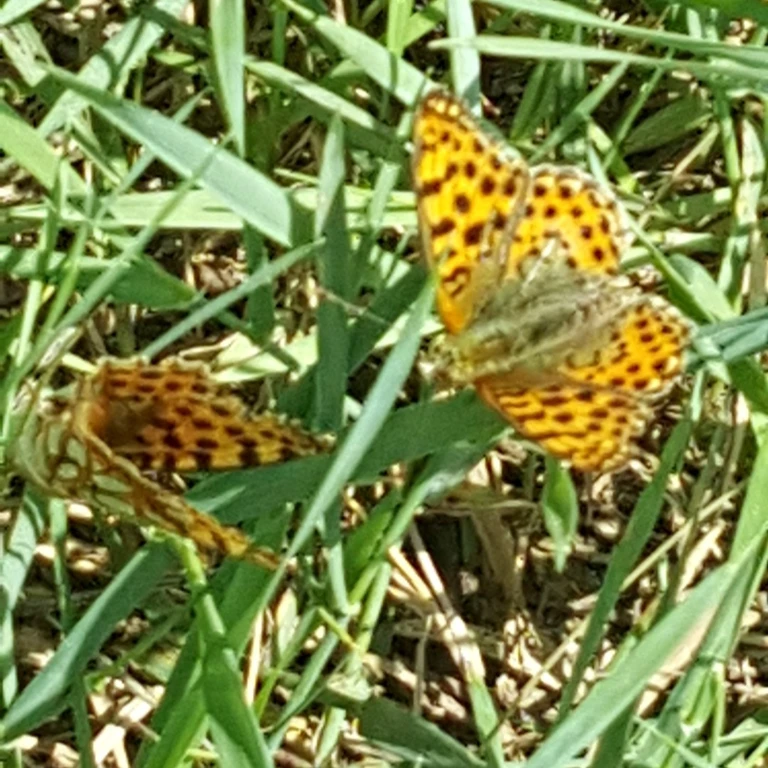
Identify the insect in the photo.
Issoria lathonia
